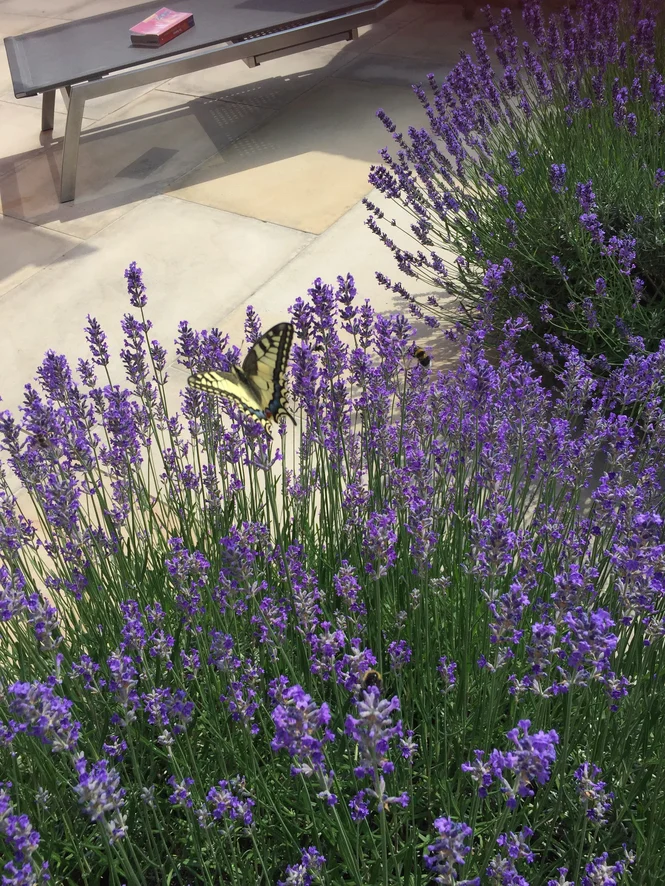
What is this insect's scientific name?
Papilio machaon
